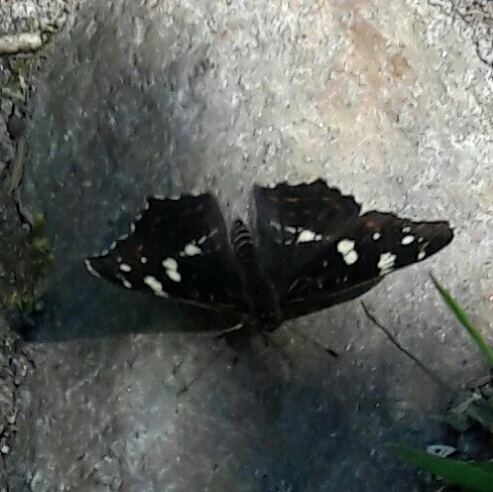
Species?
Araschnia levana
